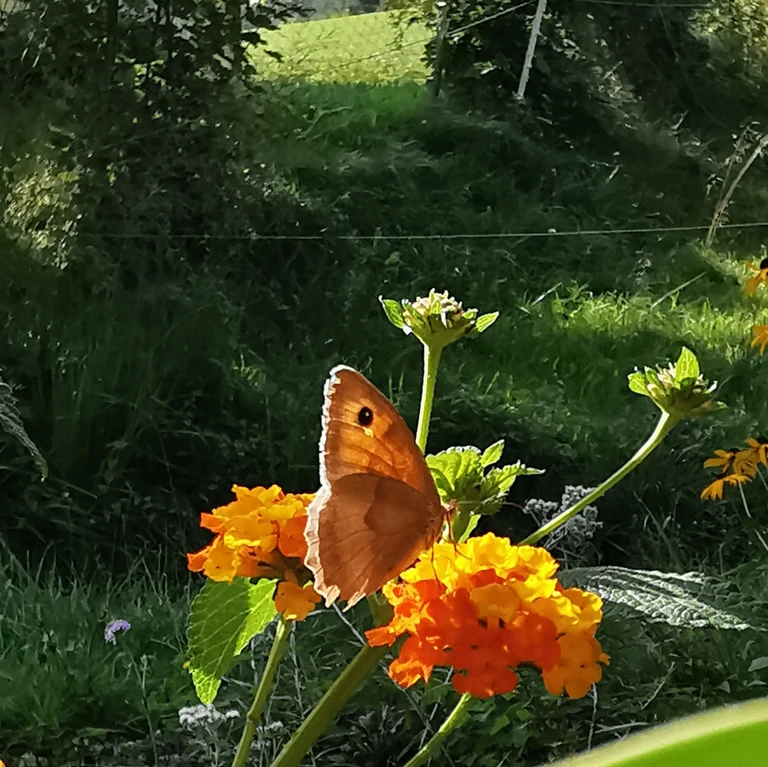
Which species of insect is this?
Maniola jurtina
